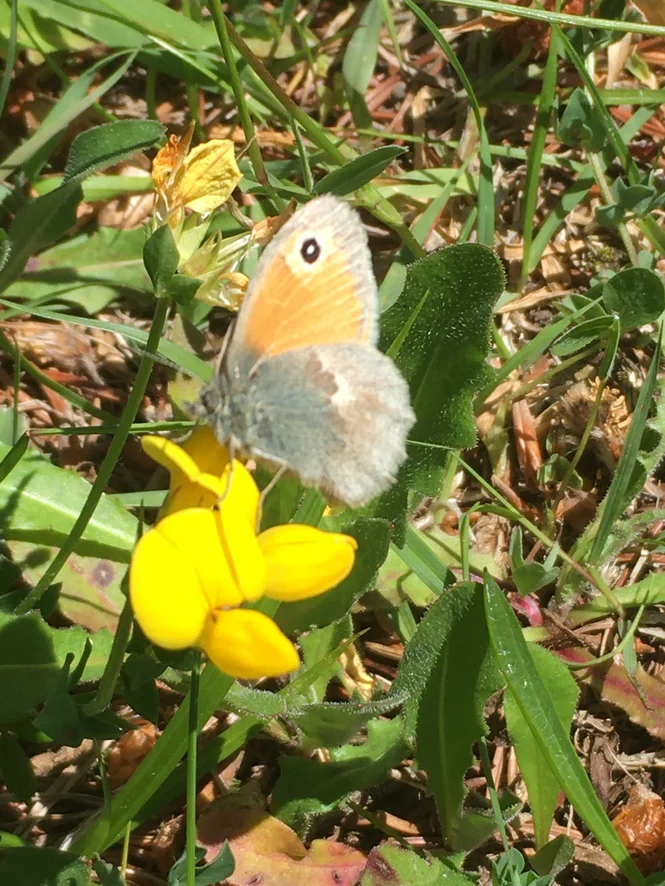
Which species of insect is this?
Coenonympha pamphilus
